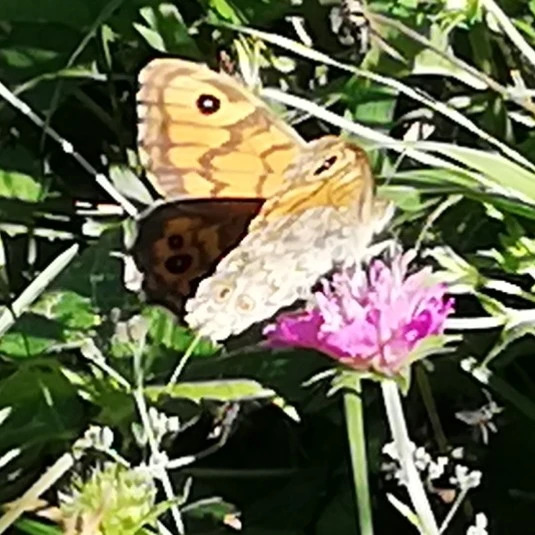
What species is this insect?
Lasiommata megera (also Pararge megera)
